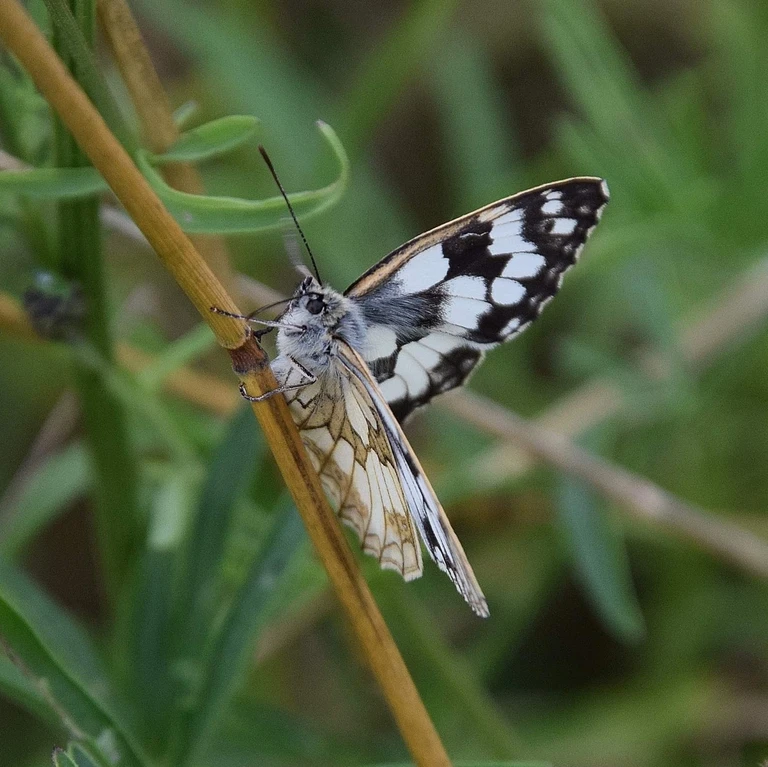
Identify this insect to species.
Melanargia galathea
